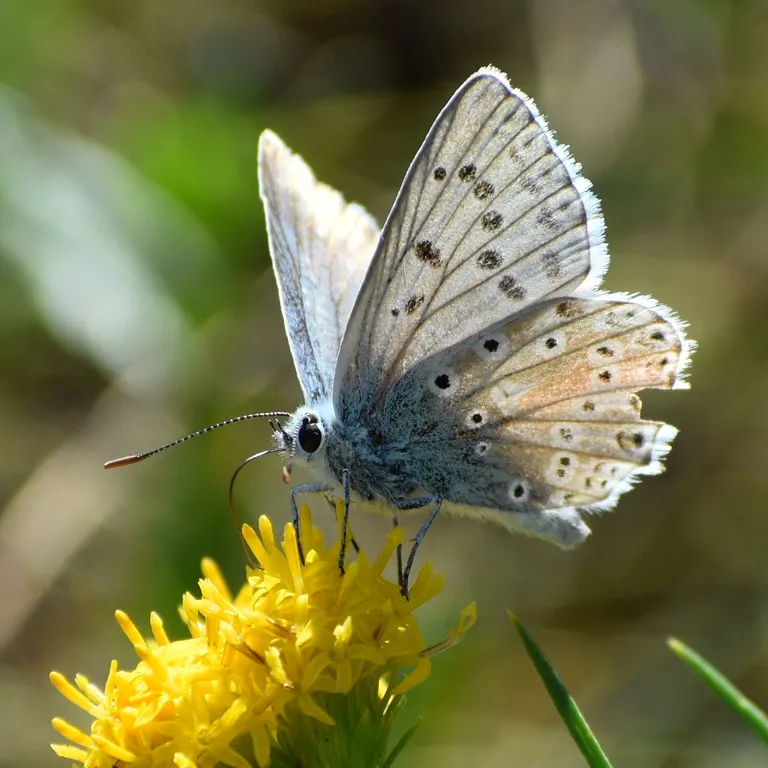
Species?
Lysandra coridon
